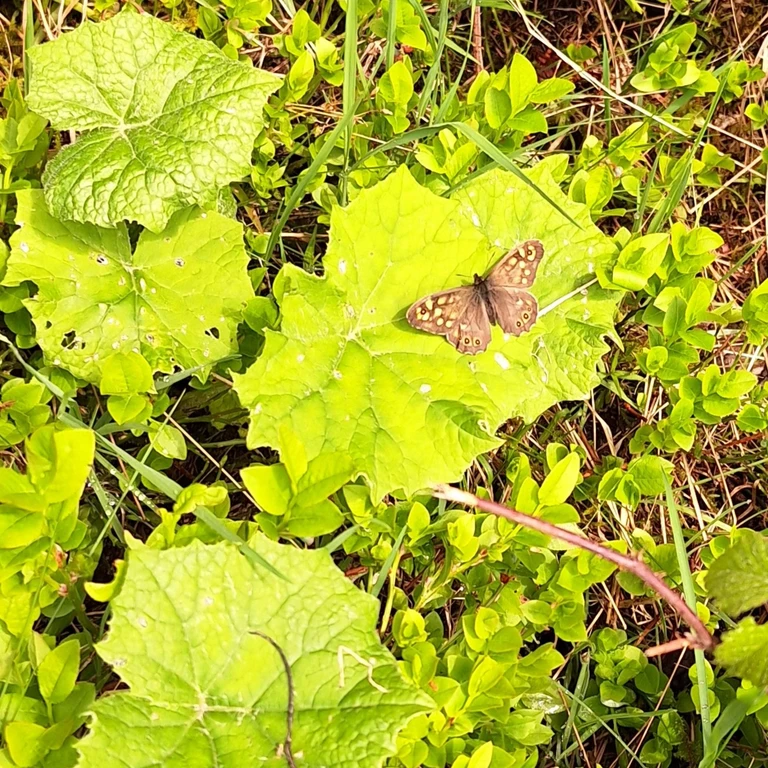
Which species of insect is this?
Pararge aegeria
